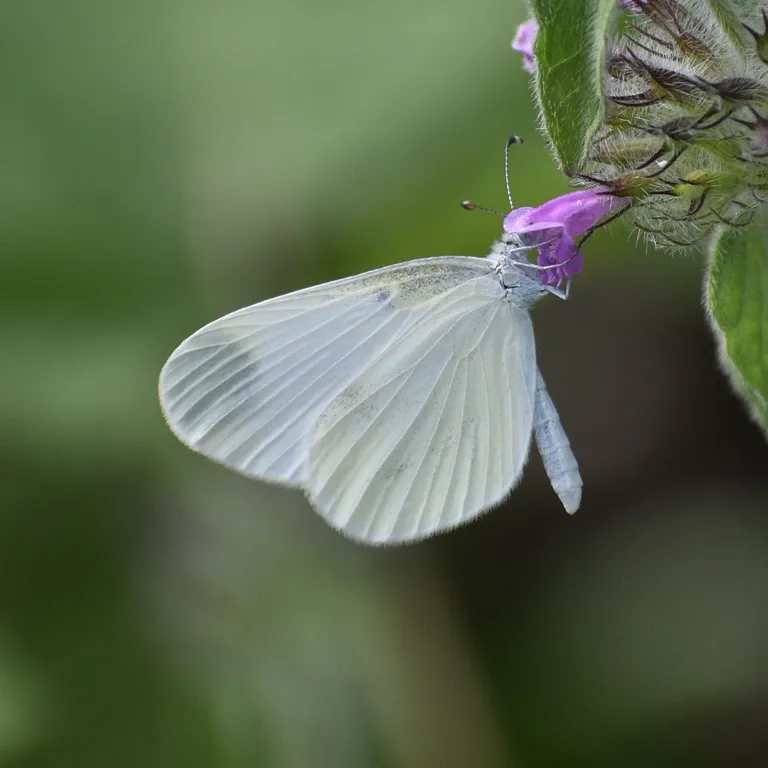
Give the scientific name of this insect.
Leptidea sinapis/juvernica
